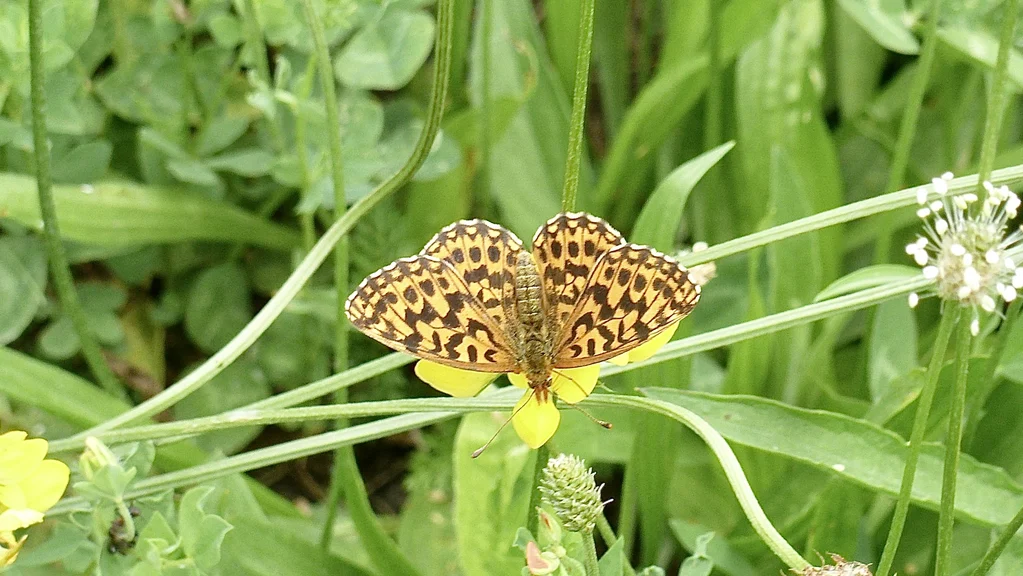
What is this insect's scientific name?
Boloria dia
